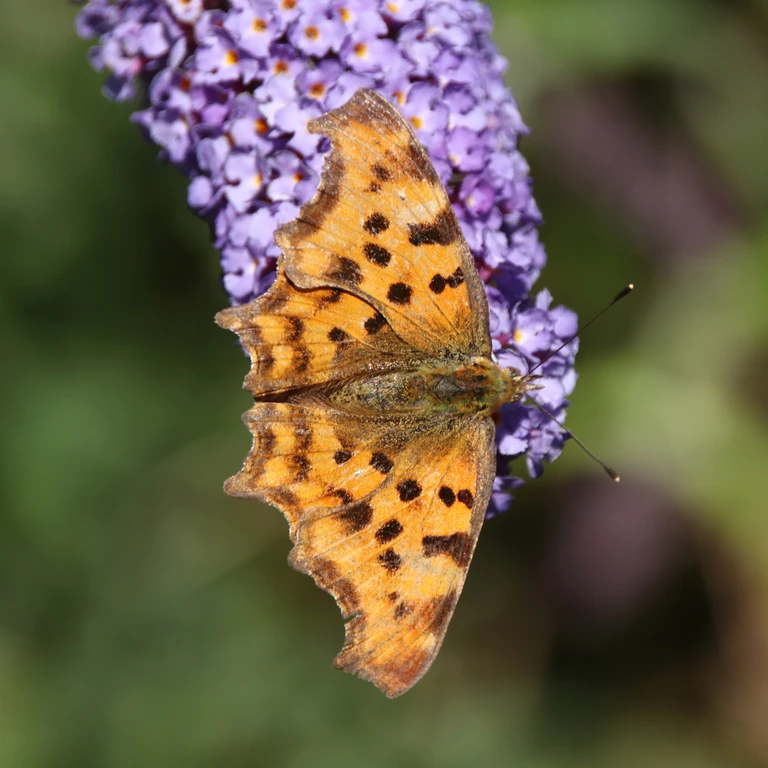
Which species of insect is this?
Polygonia c-album
